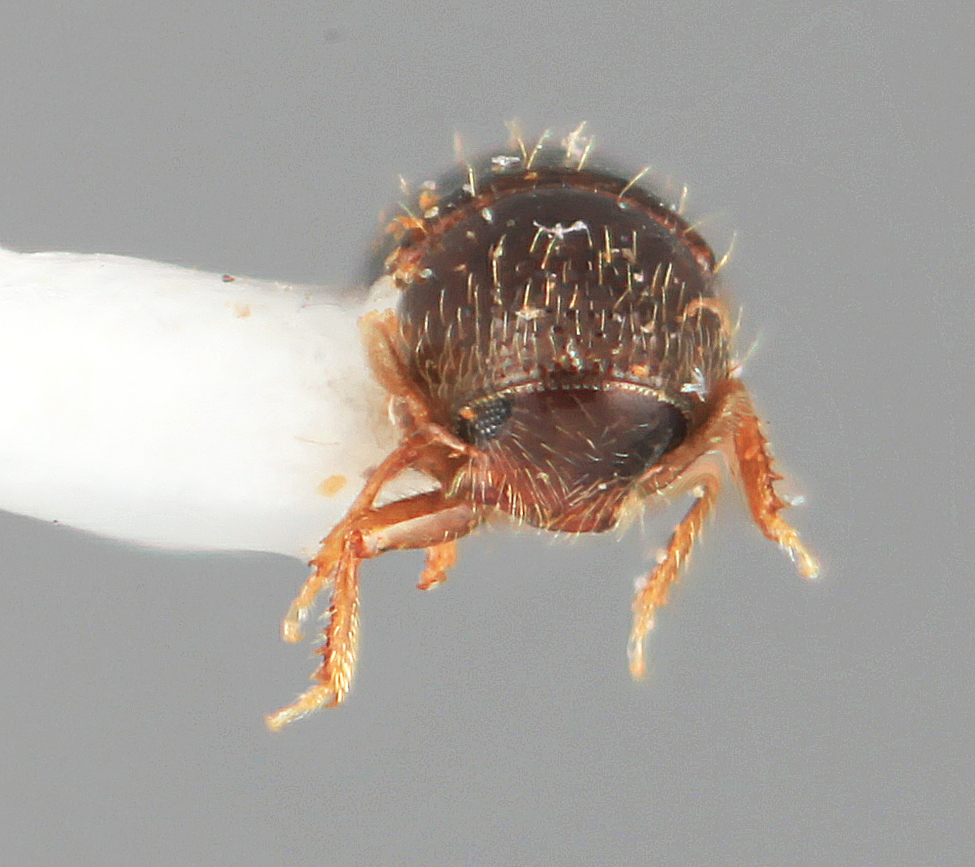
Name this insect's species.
Araptus kirkendalli
